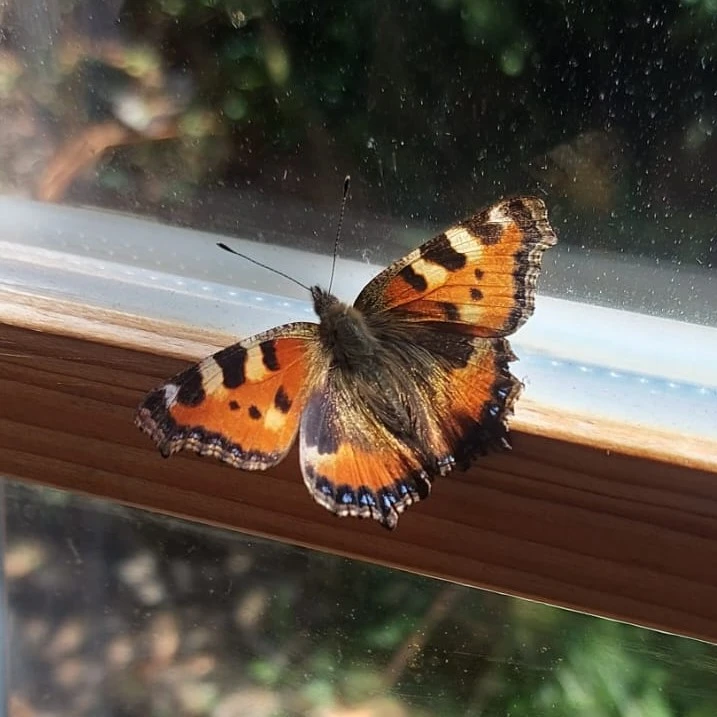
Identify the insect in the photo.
Aglais urticae
